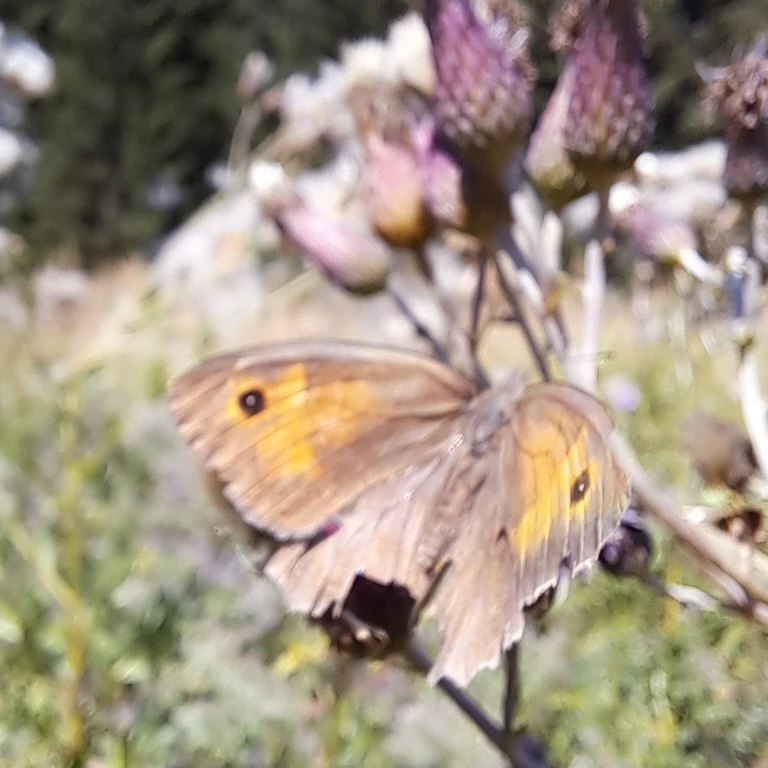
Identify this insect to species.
Maniola jurtina
